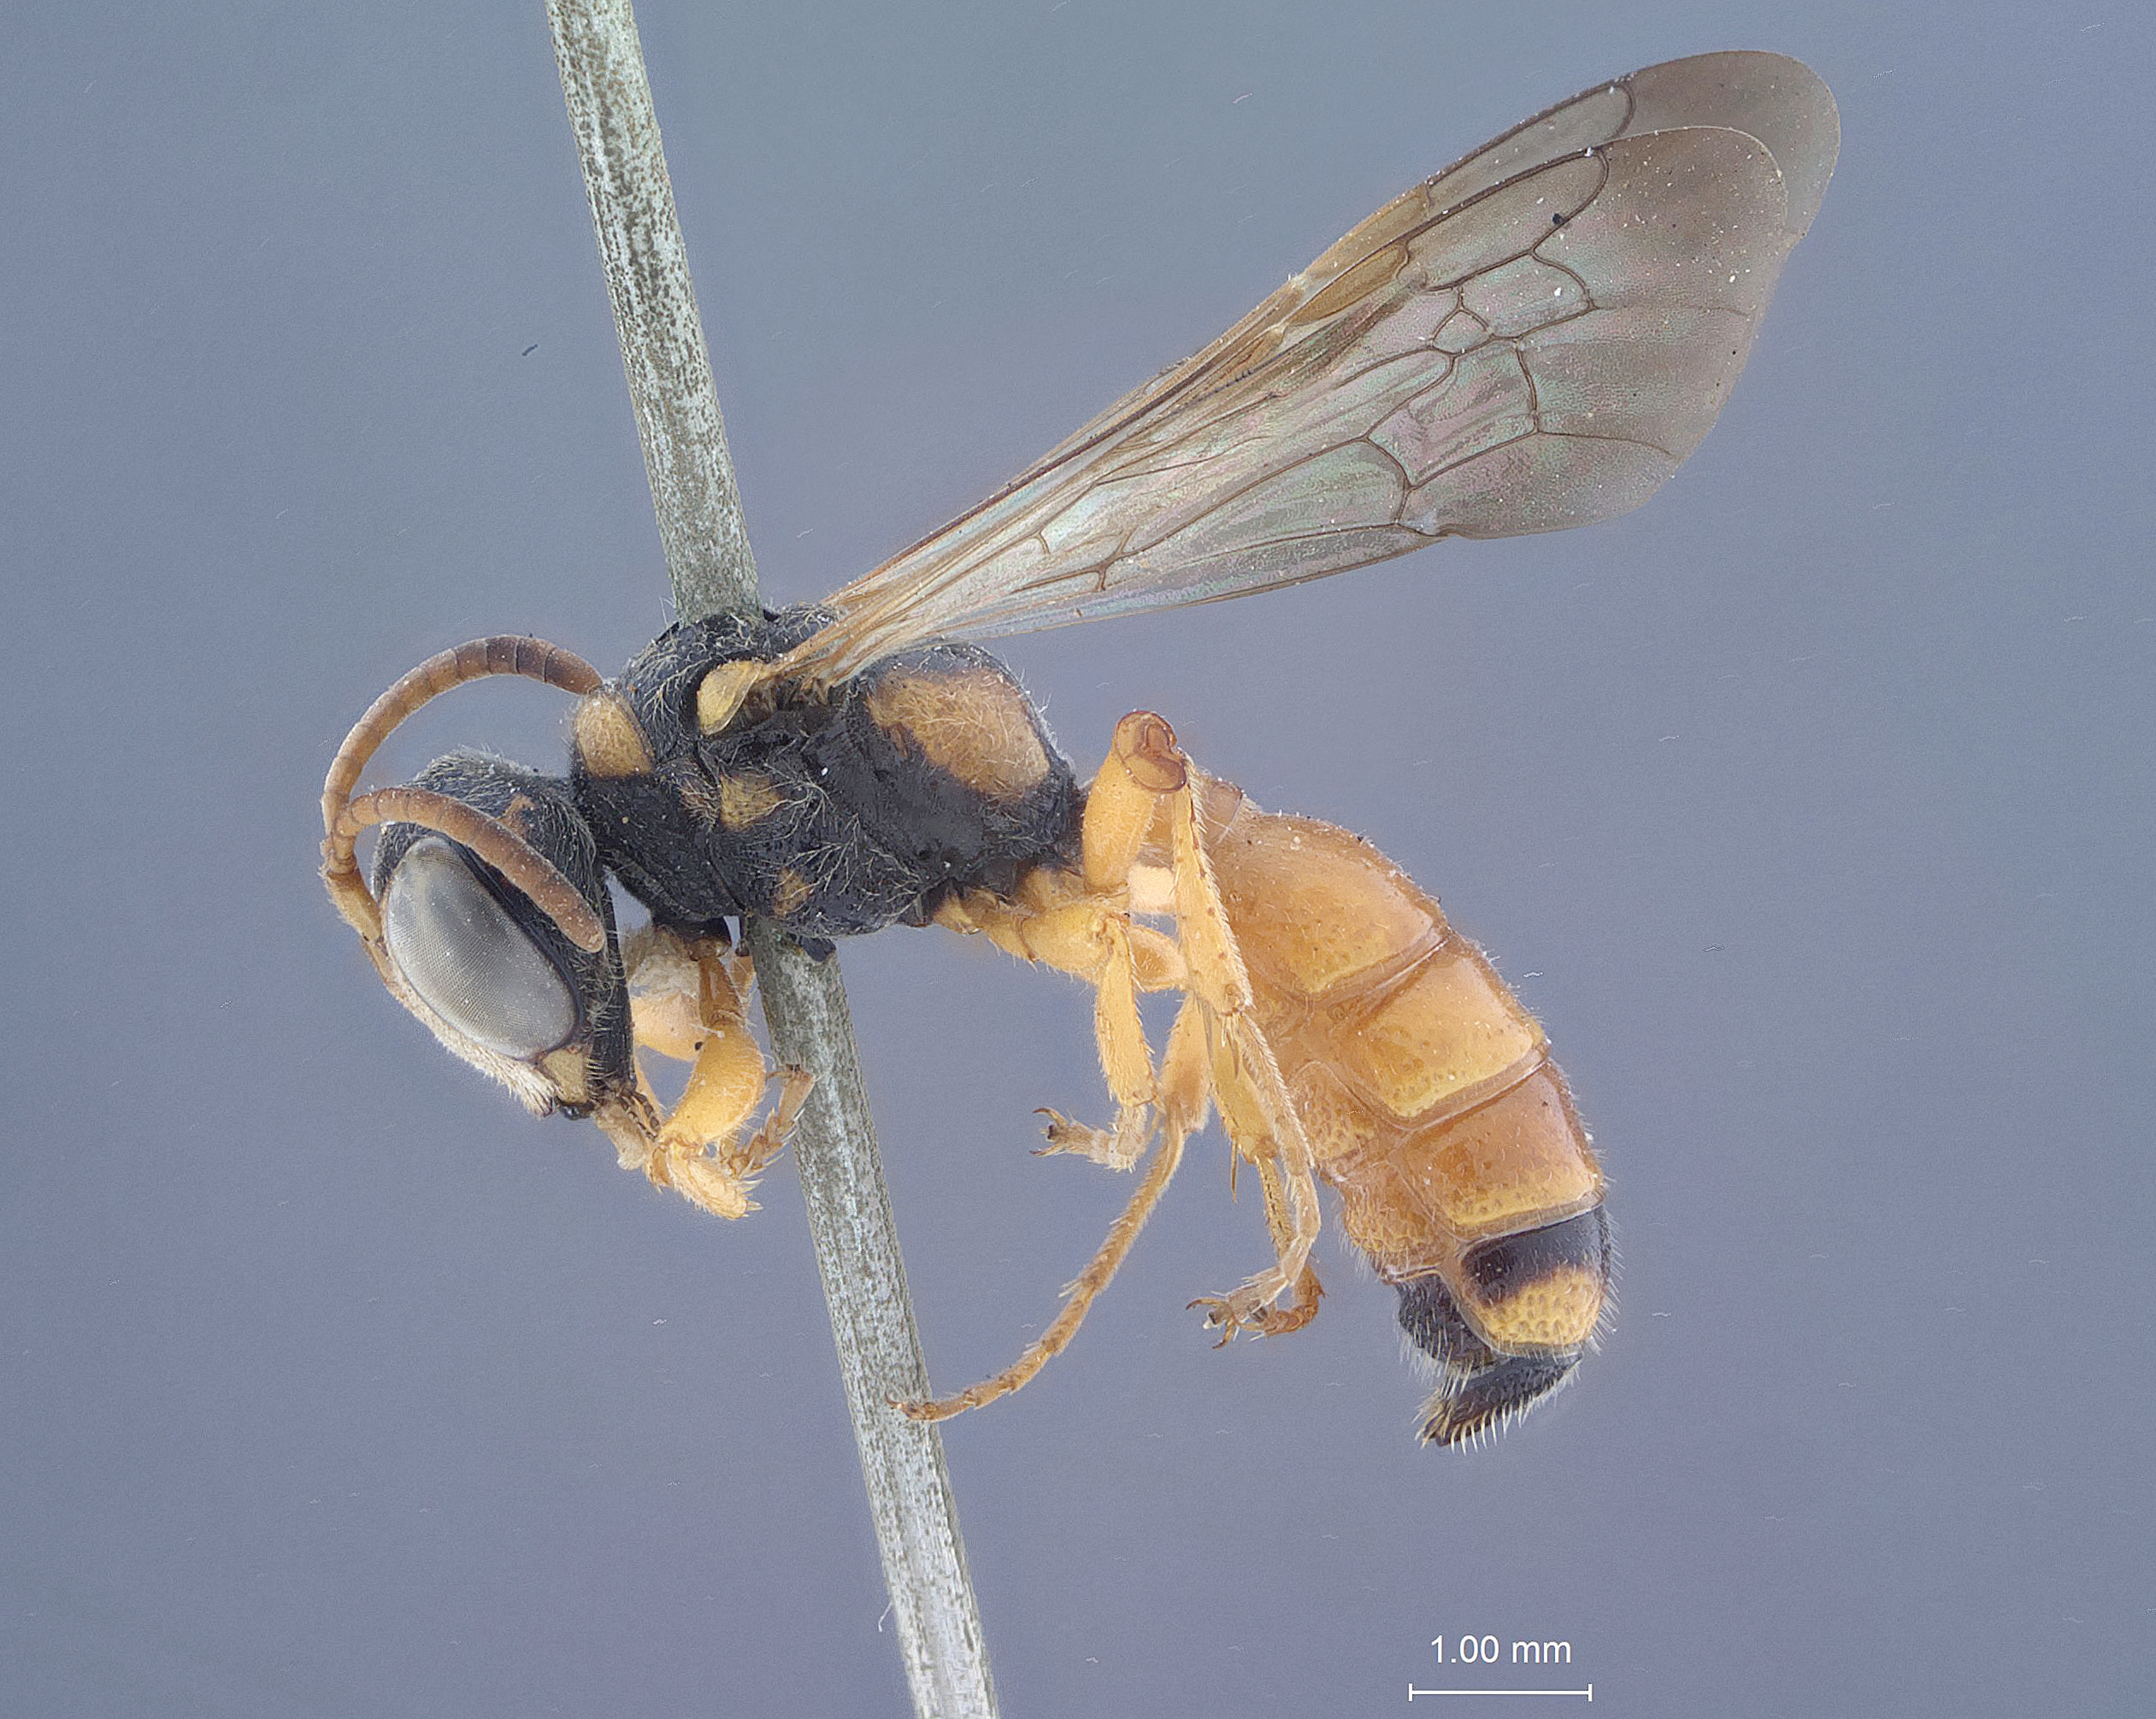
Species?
Cerceris pekingensis
